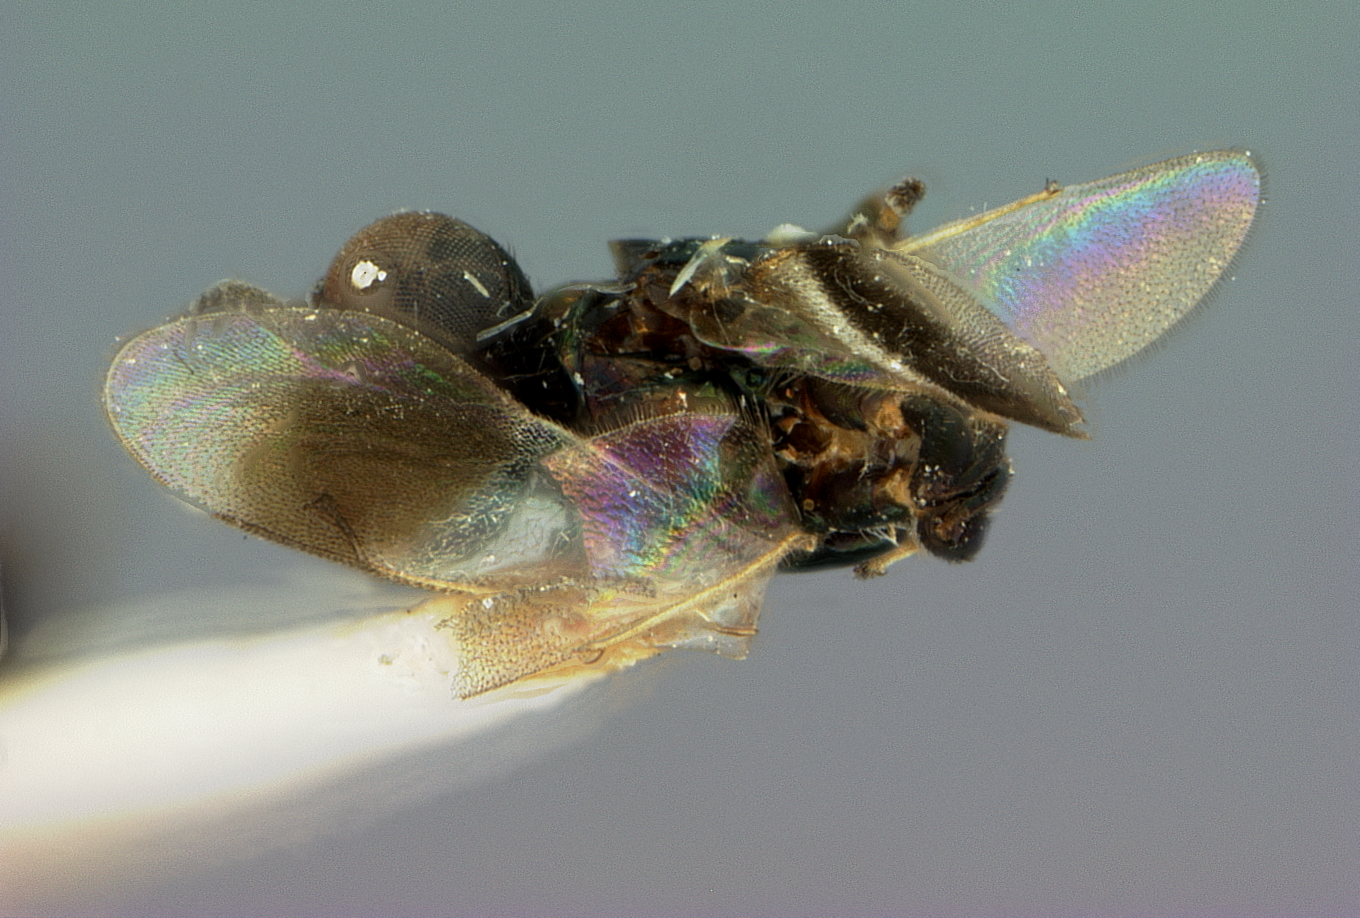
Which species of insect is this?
Anastatus albitarsis
